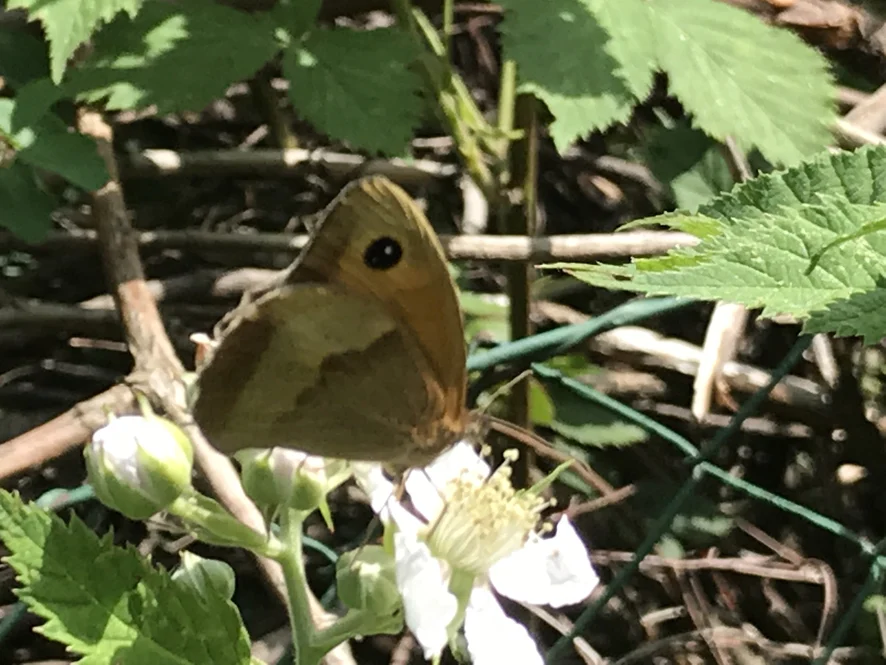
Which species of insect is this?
Maniola jurtina
